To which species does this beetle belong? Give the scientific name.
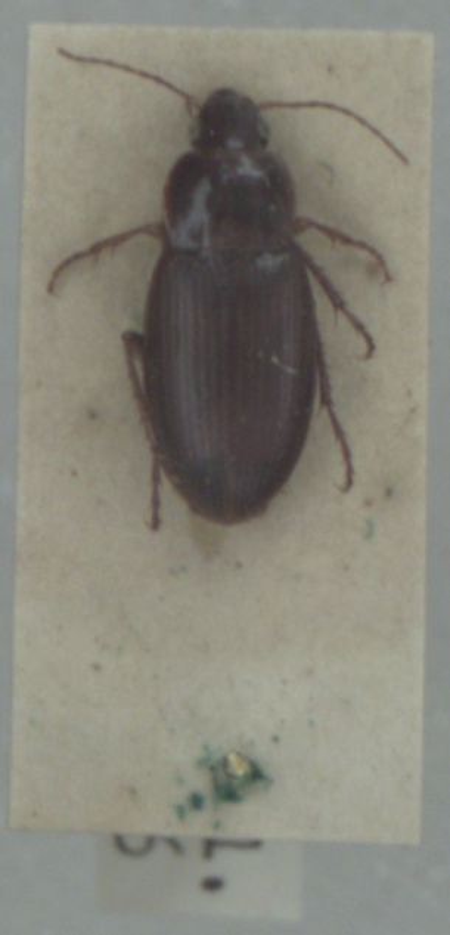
Calathus mollis
